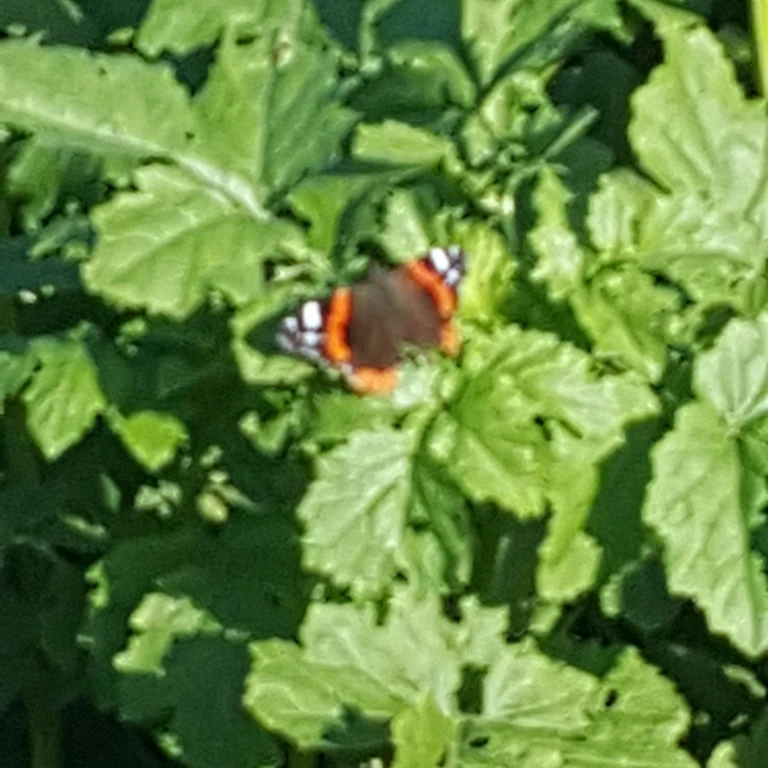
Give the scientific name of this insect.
Vanessa atalanta
